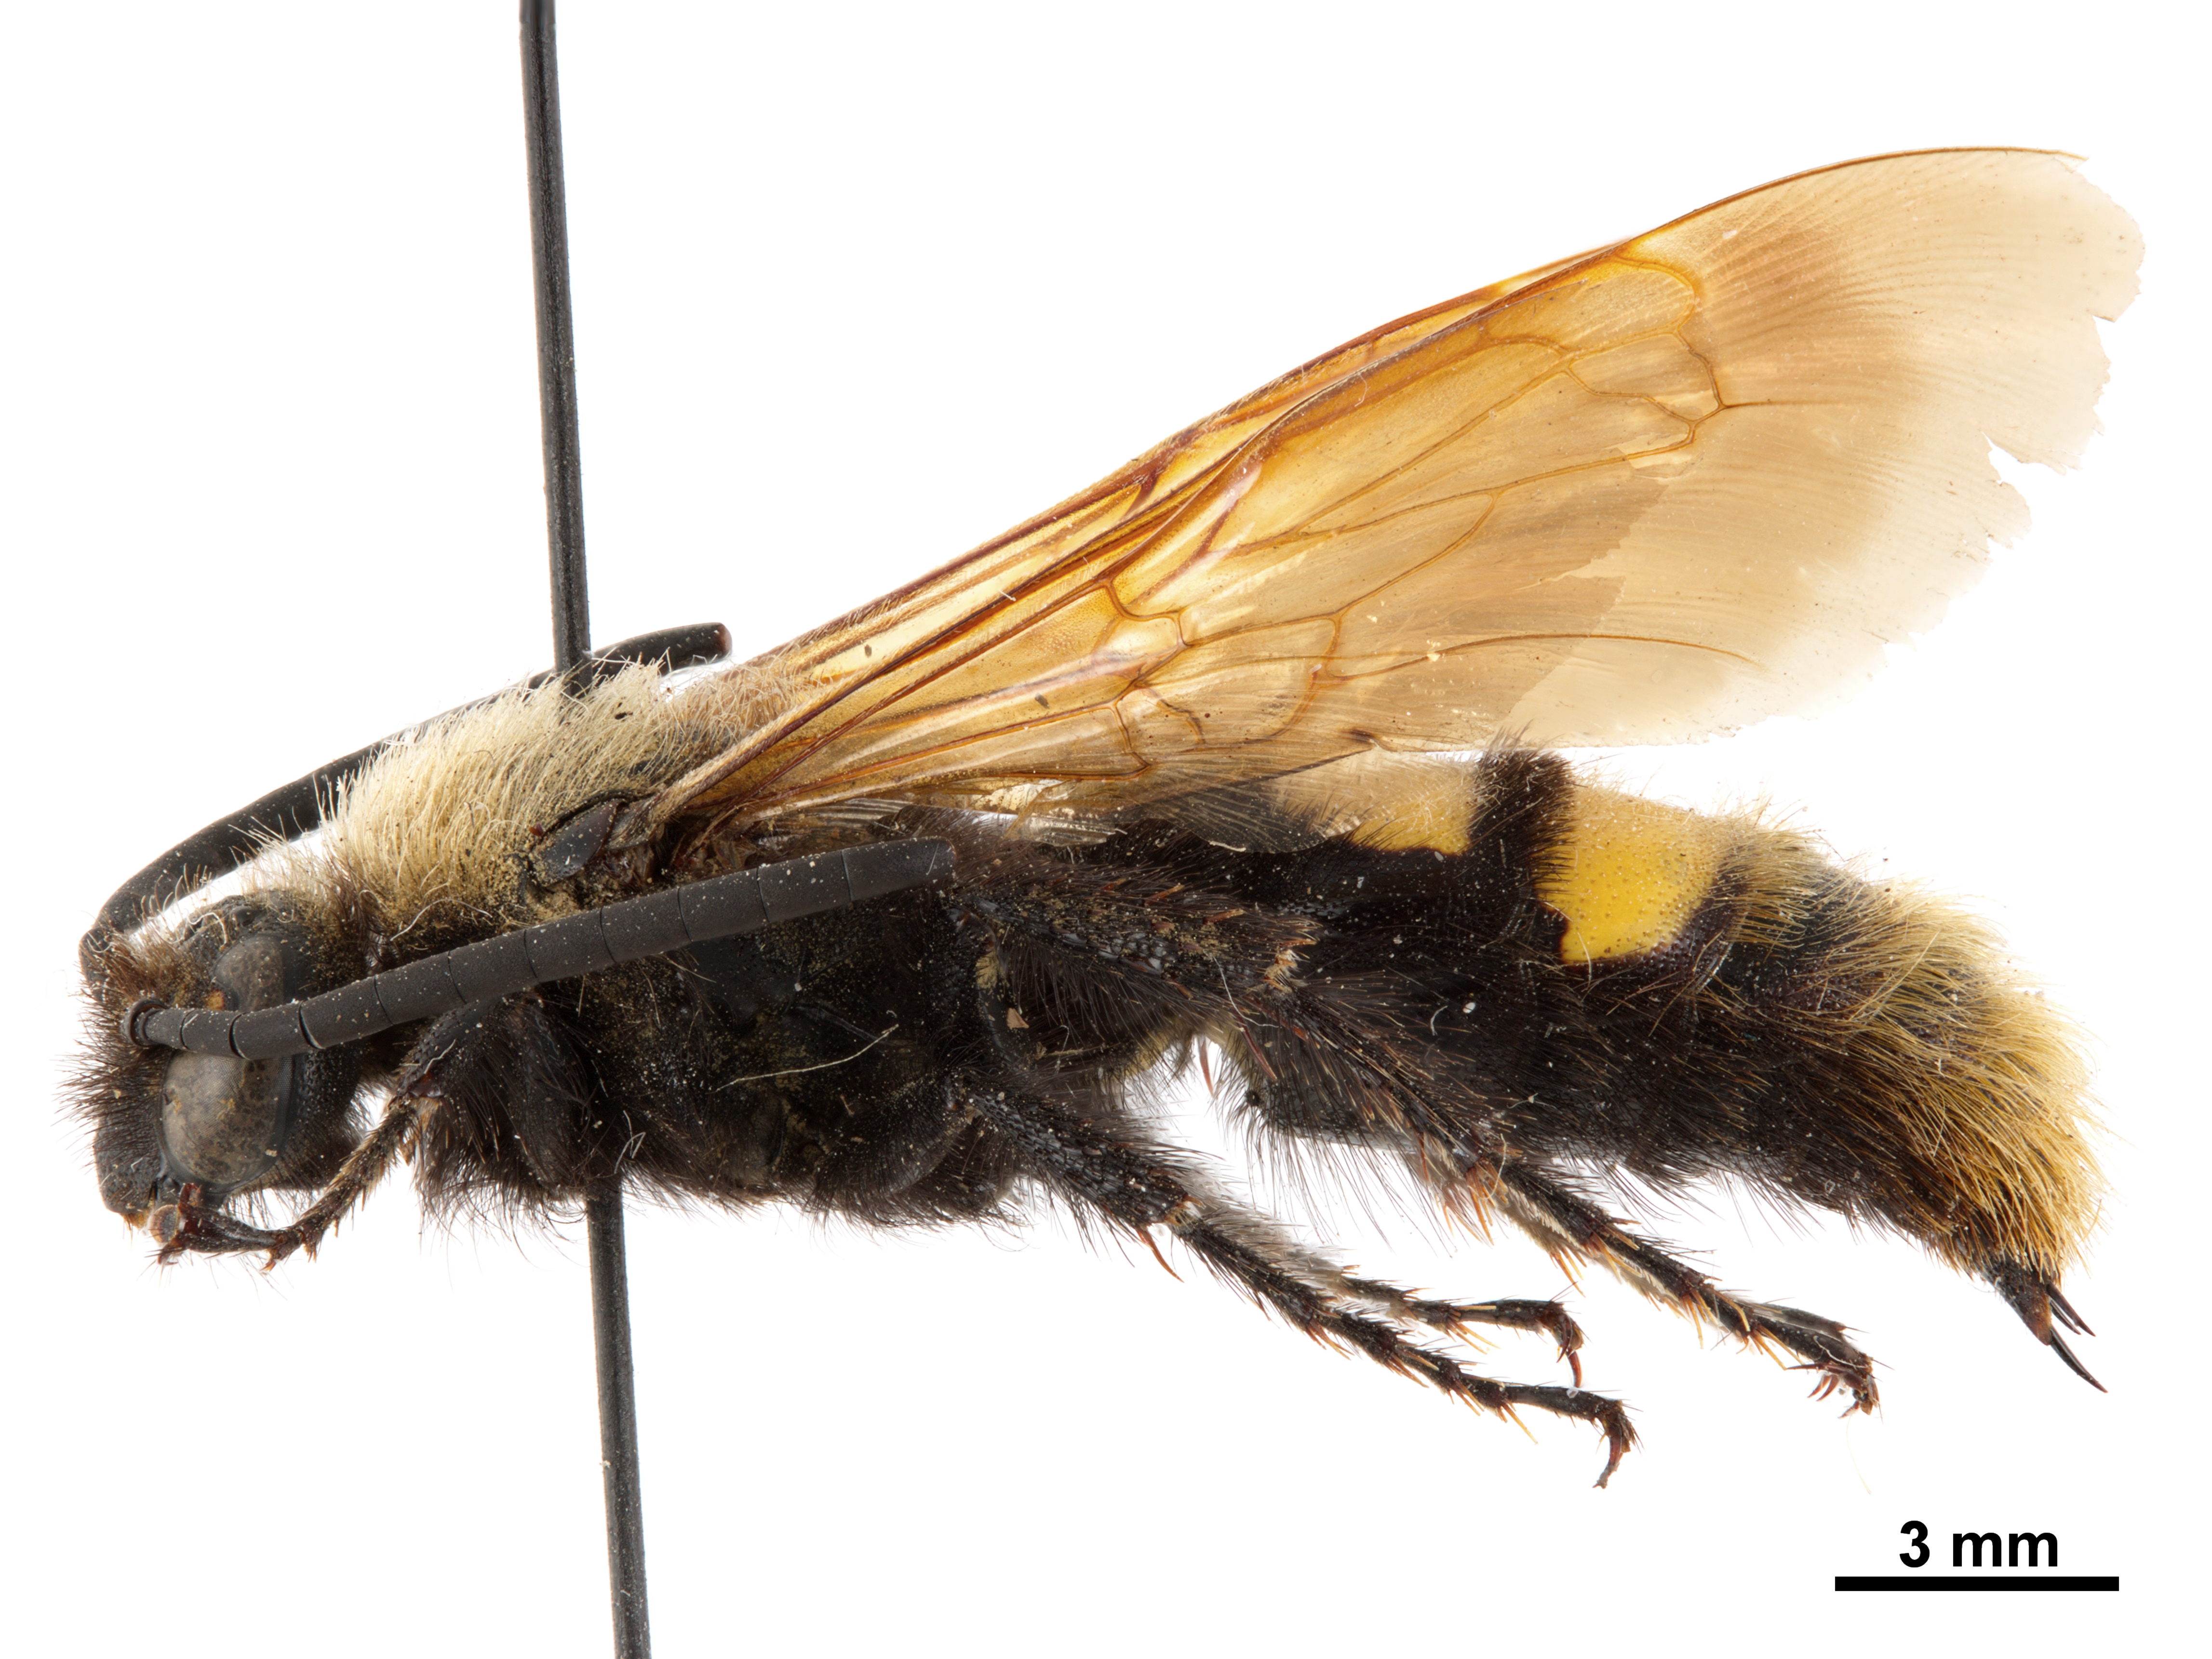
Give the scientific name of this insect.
Megascolia maculata
